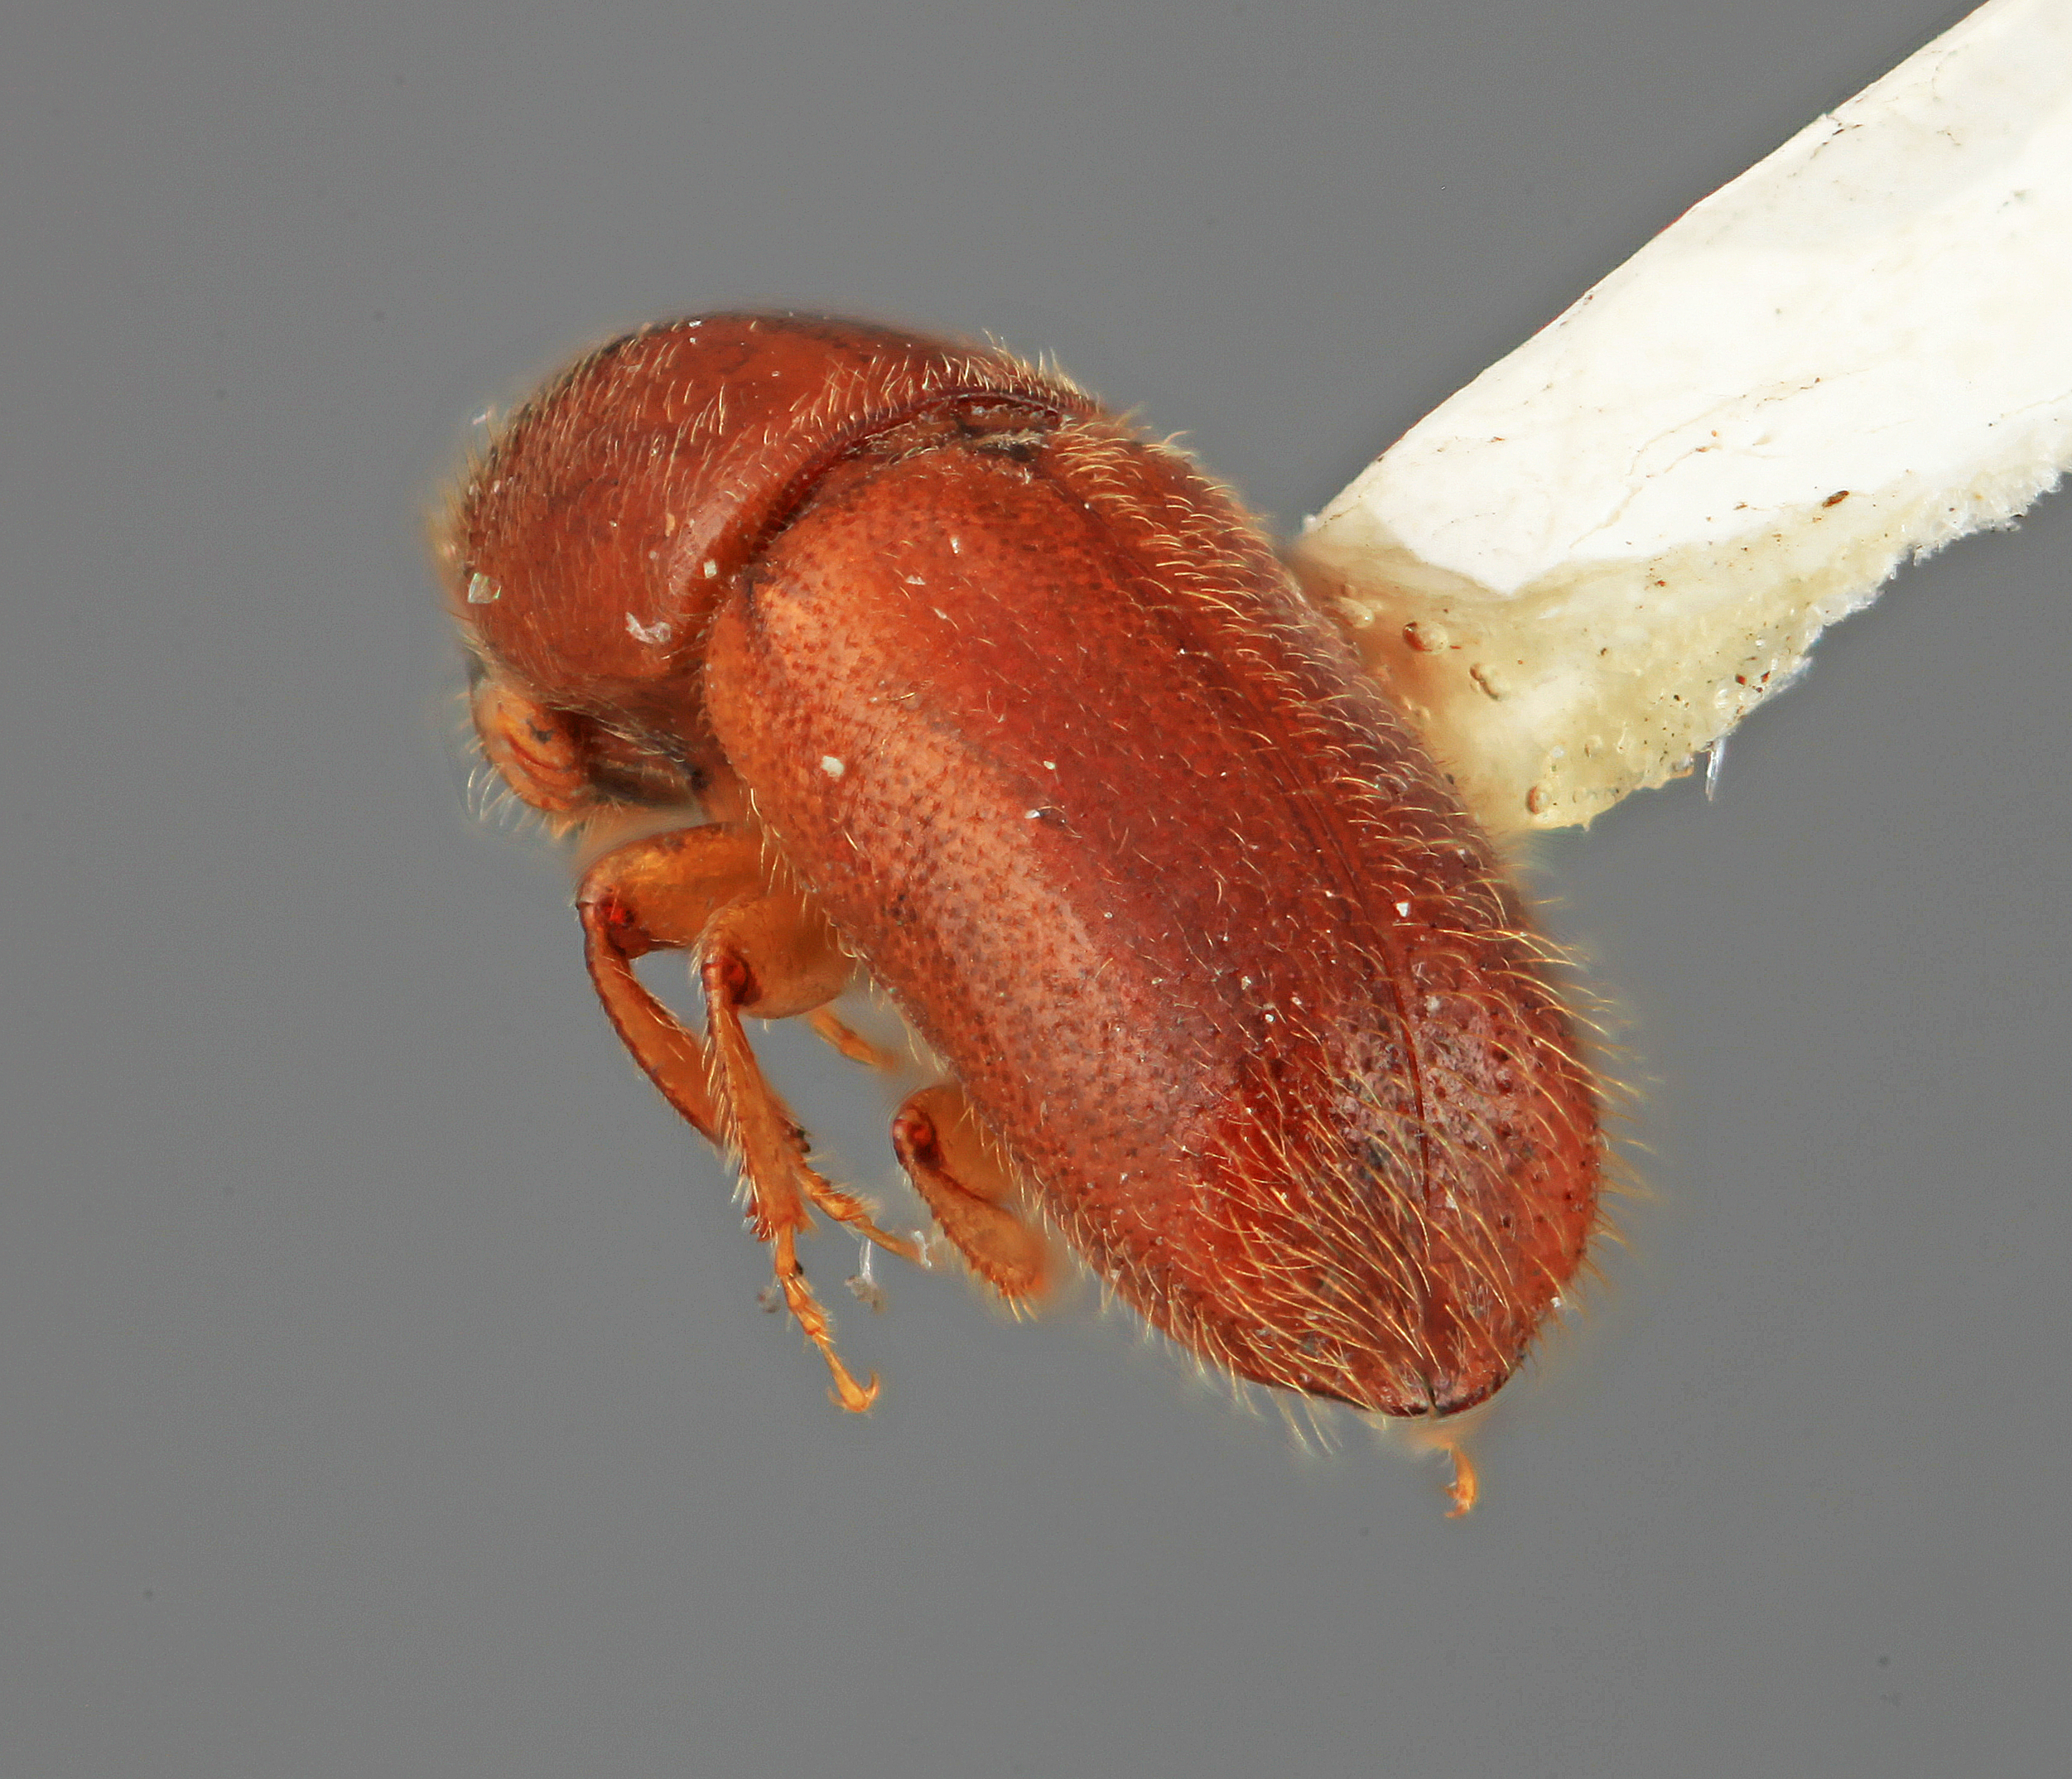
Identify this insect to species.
Gnathotrichus obscurus
